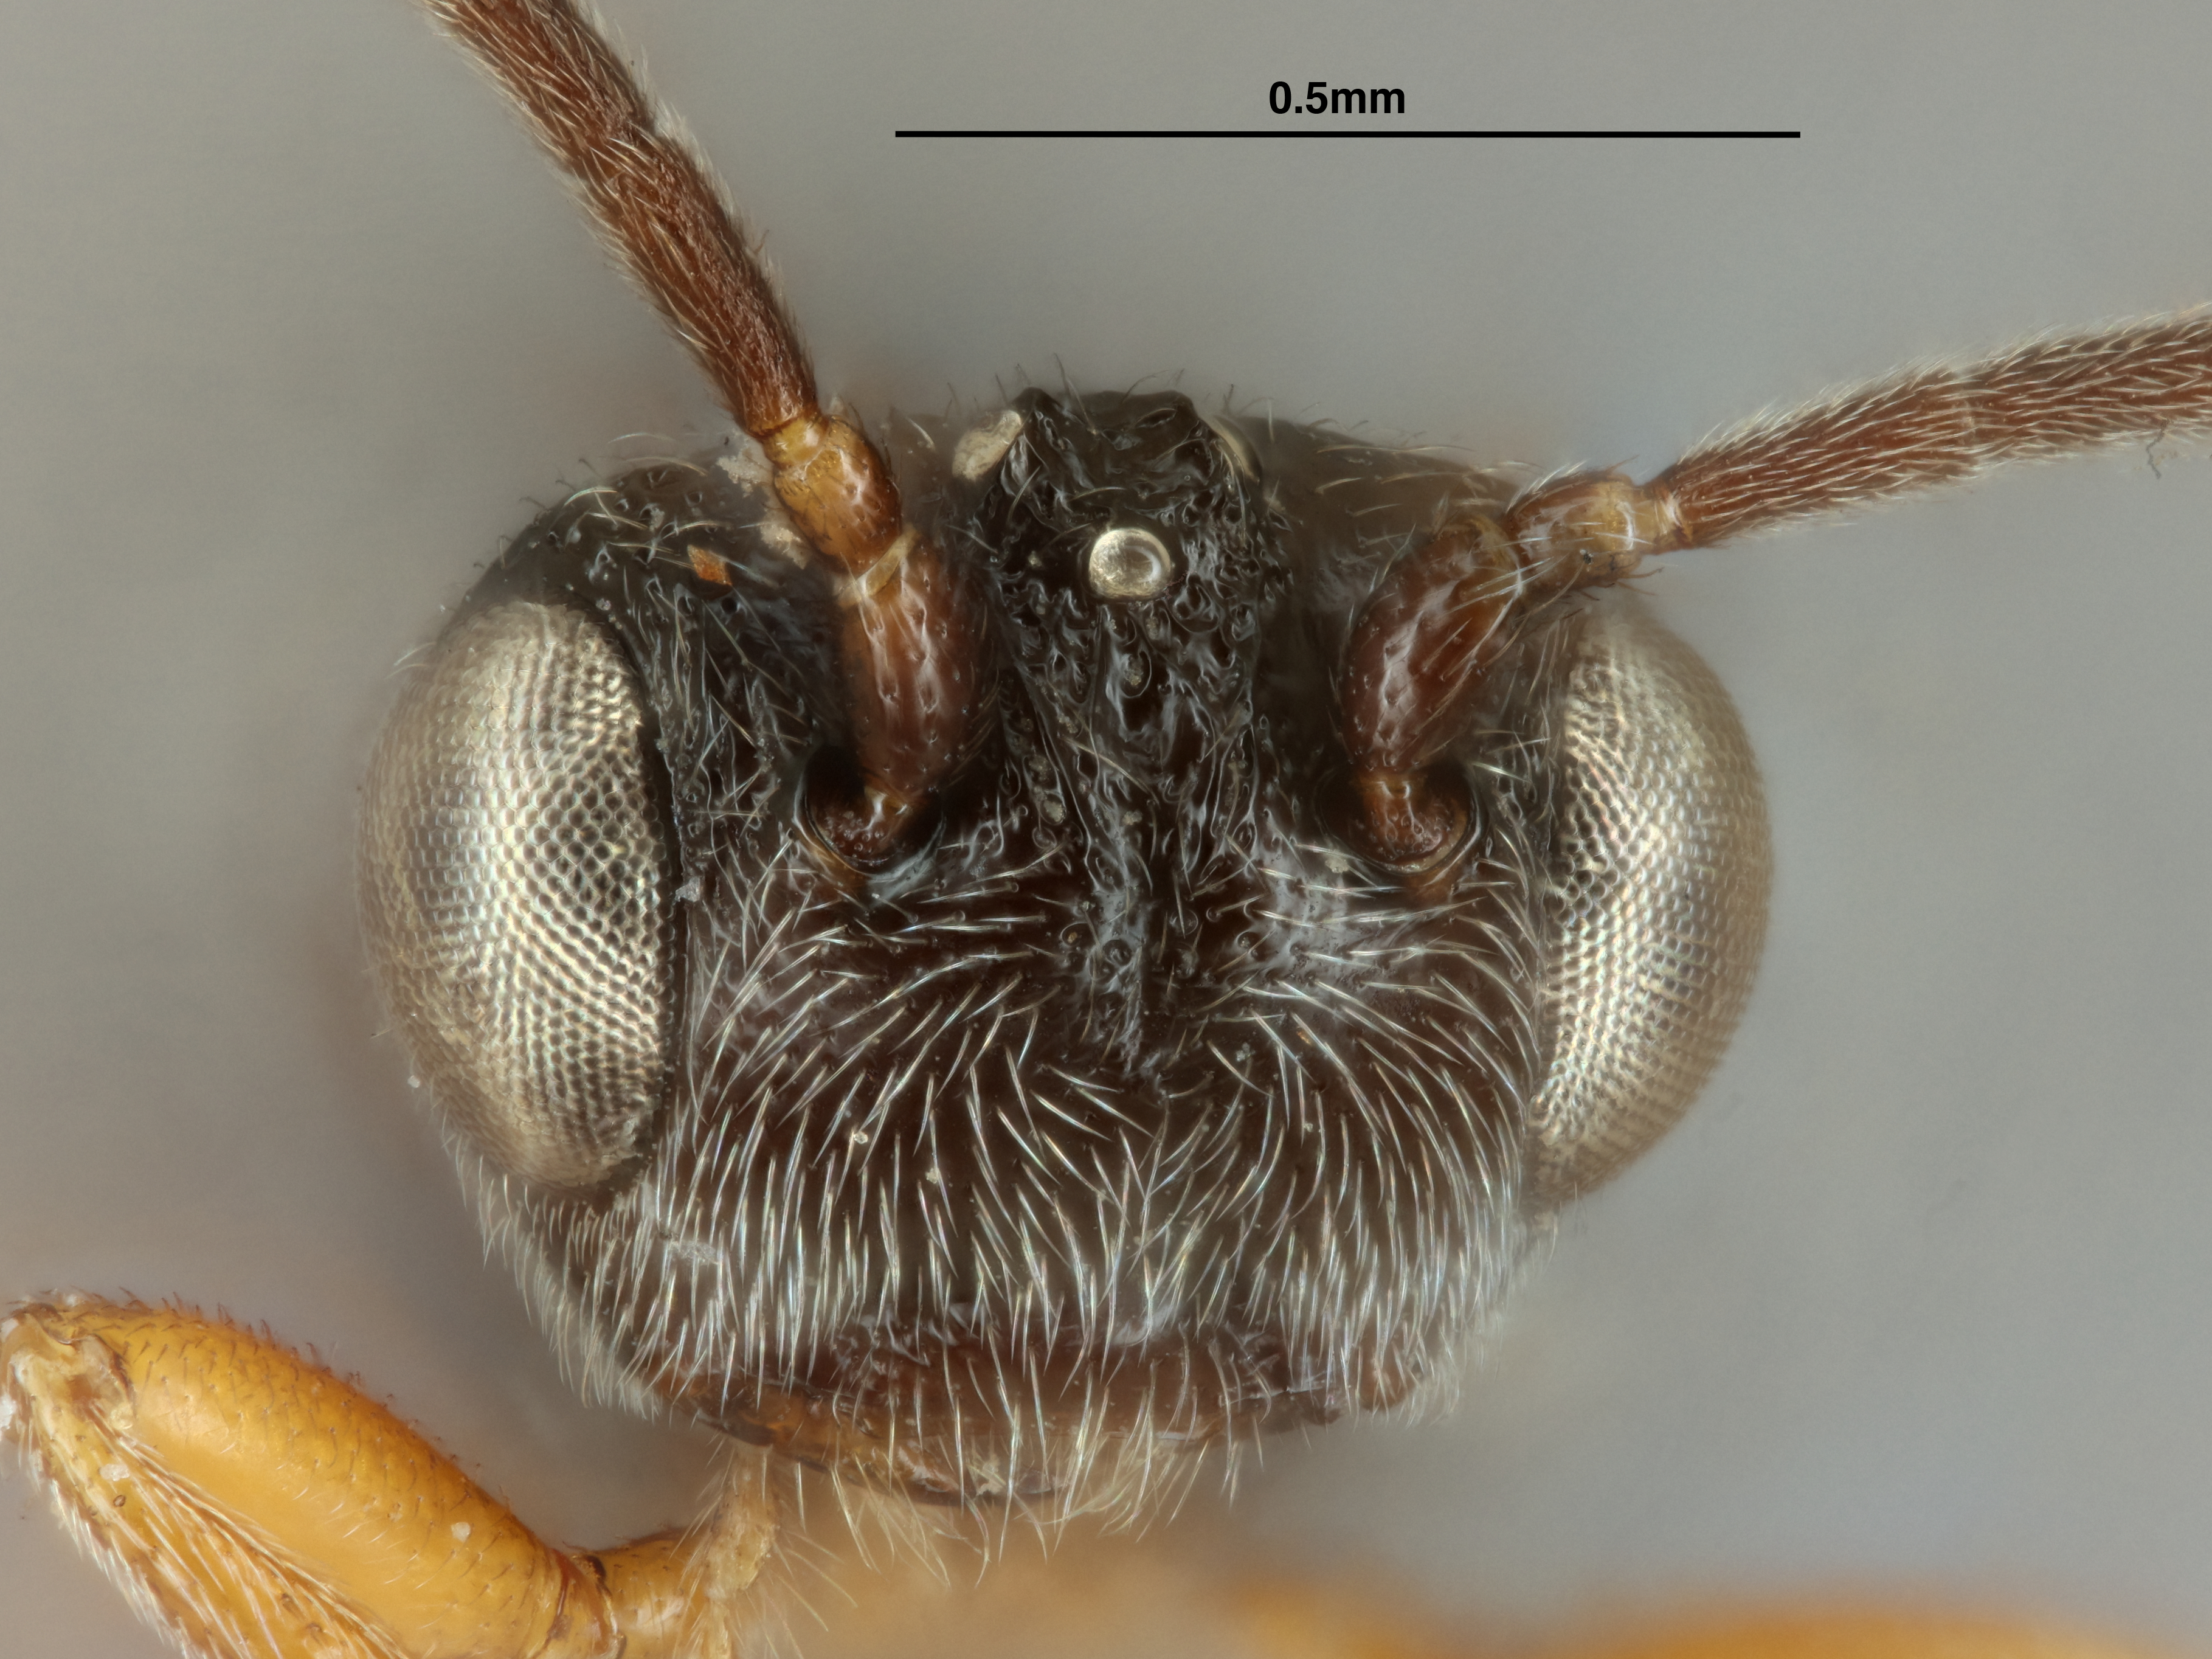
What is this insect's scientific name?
Urosigalphus eulechriopis
